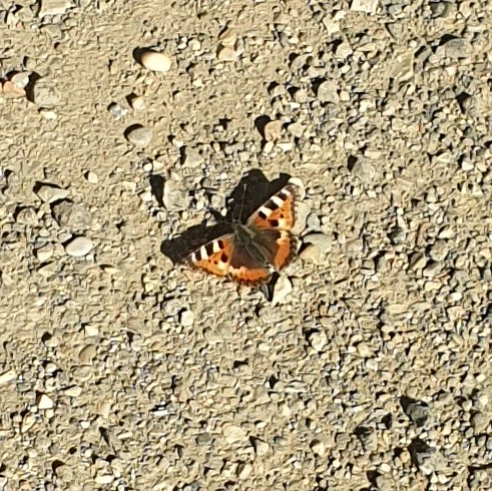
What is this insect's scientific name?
Aglais urticae
